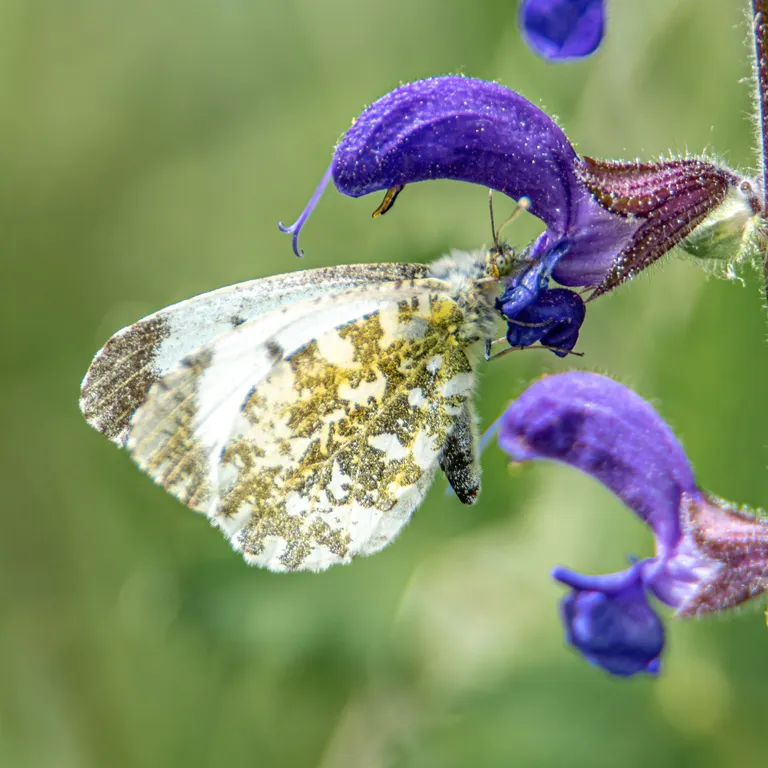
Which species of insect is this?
Anthocharis cardamines
